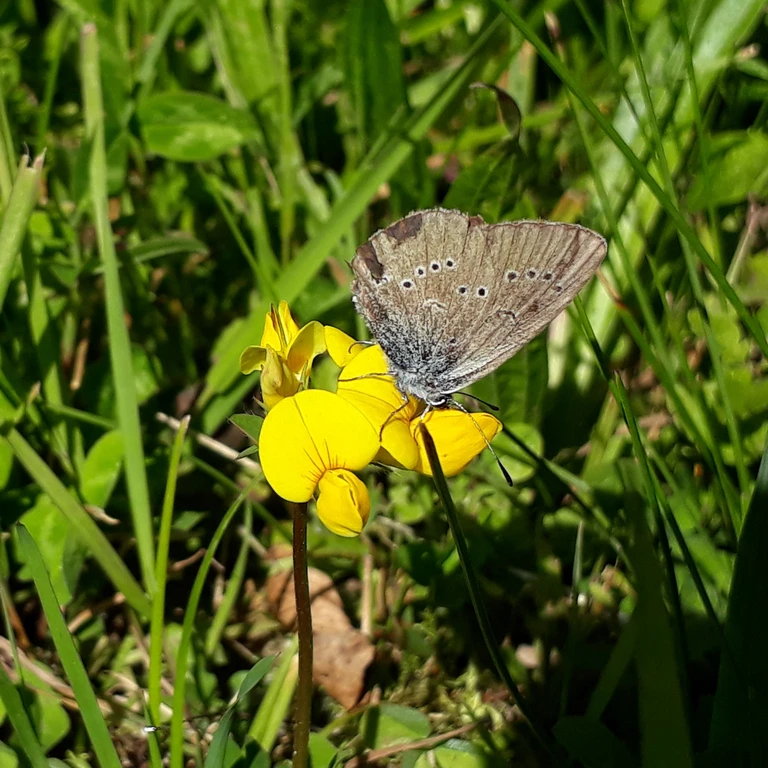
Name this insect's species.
Cyaniris semiargus
